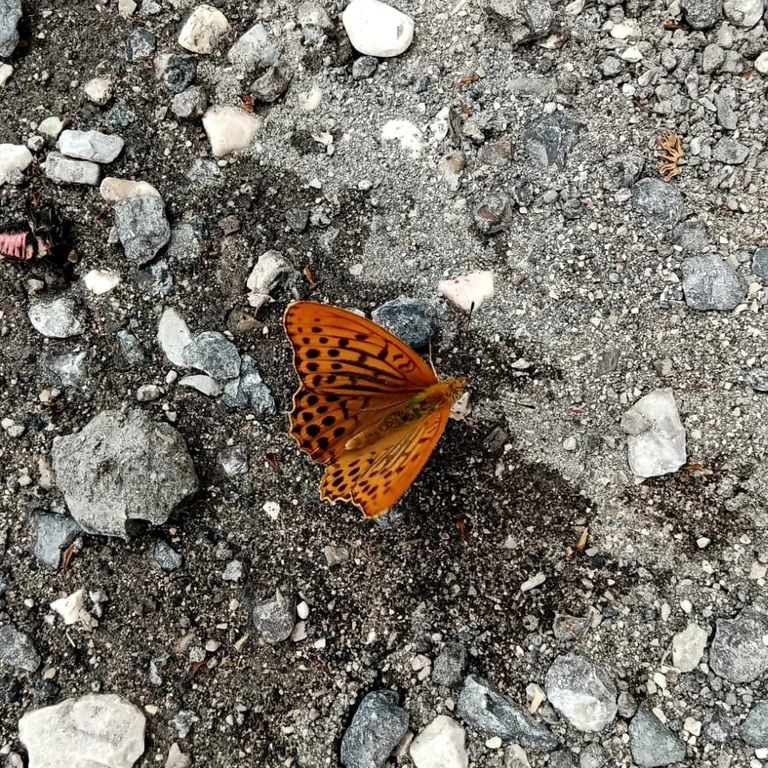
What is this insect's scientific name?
Argynnis paphia
